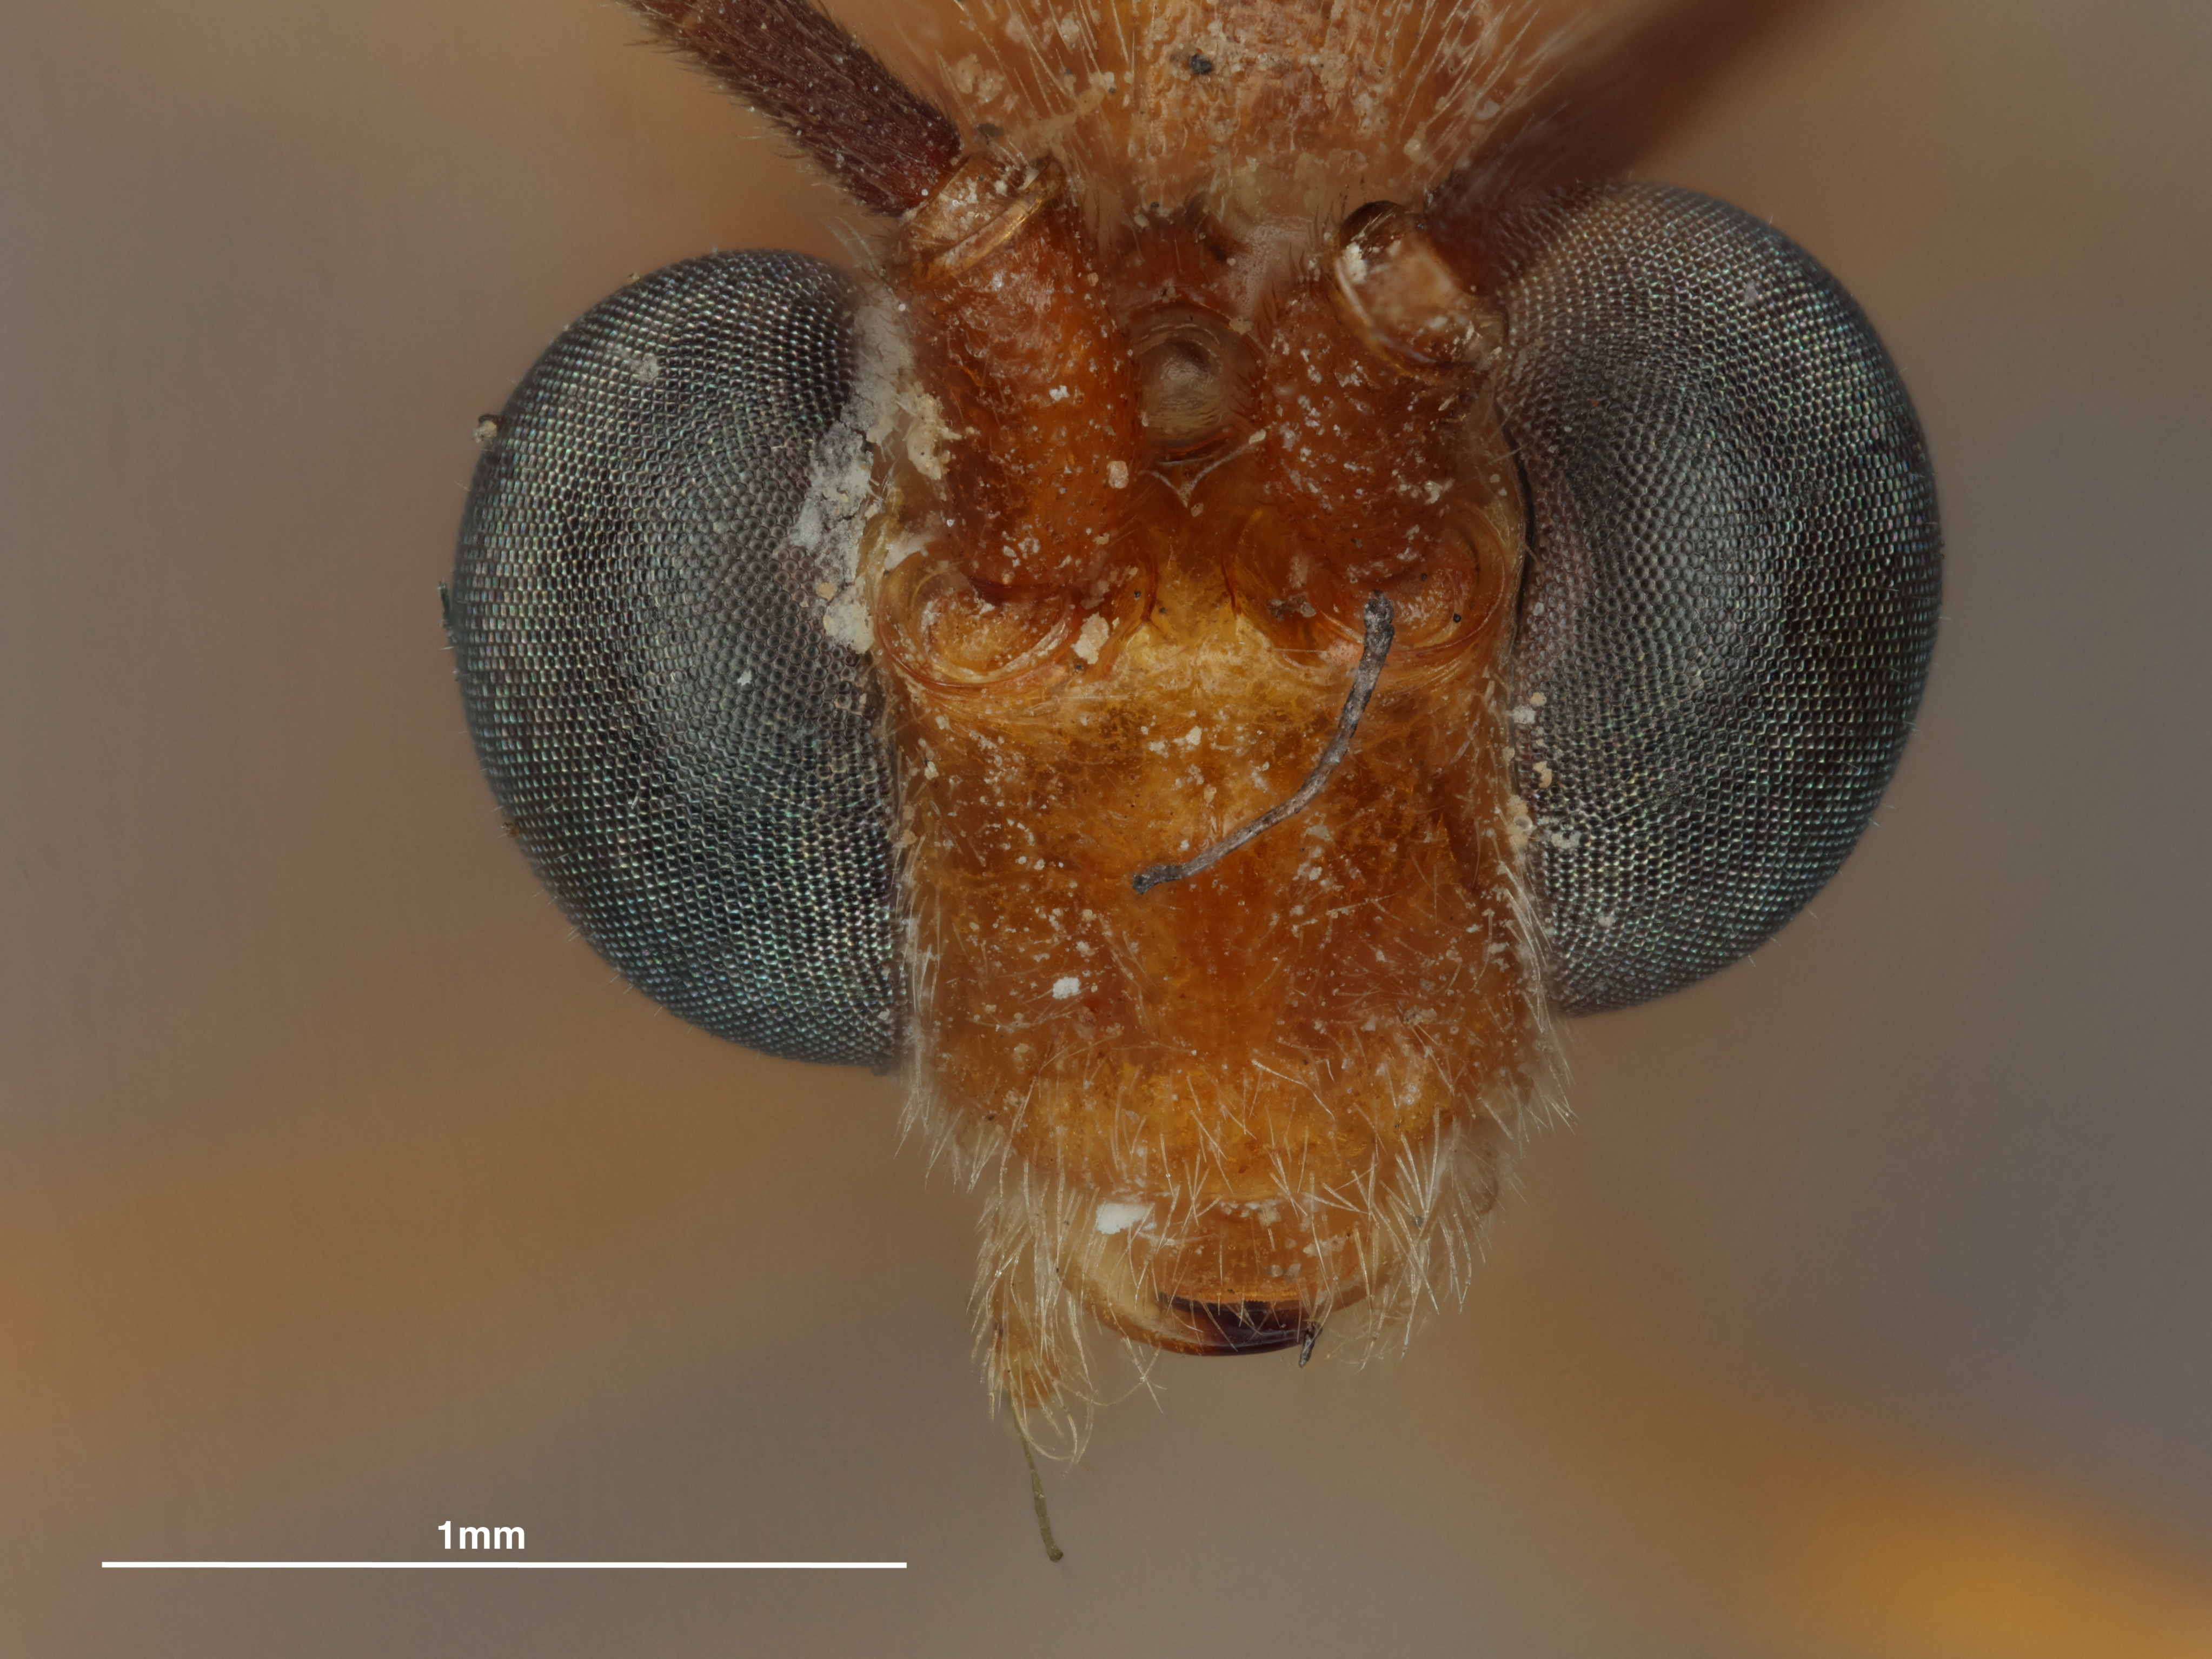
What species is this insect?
Zelomorpha sudanensis
